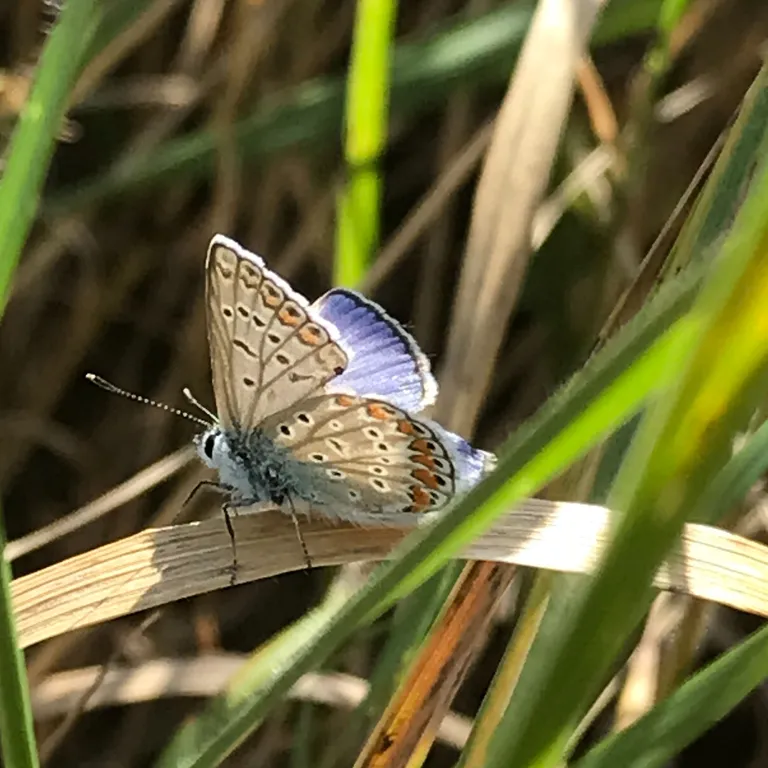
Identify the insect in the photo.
Polyommatus icarus
